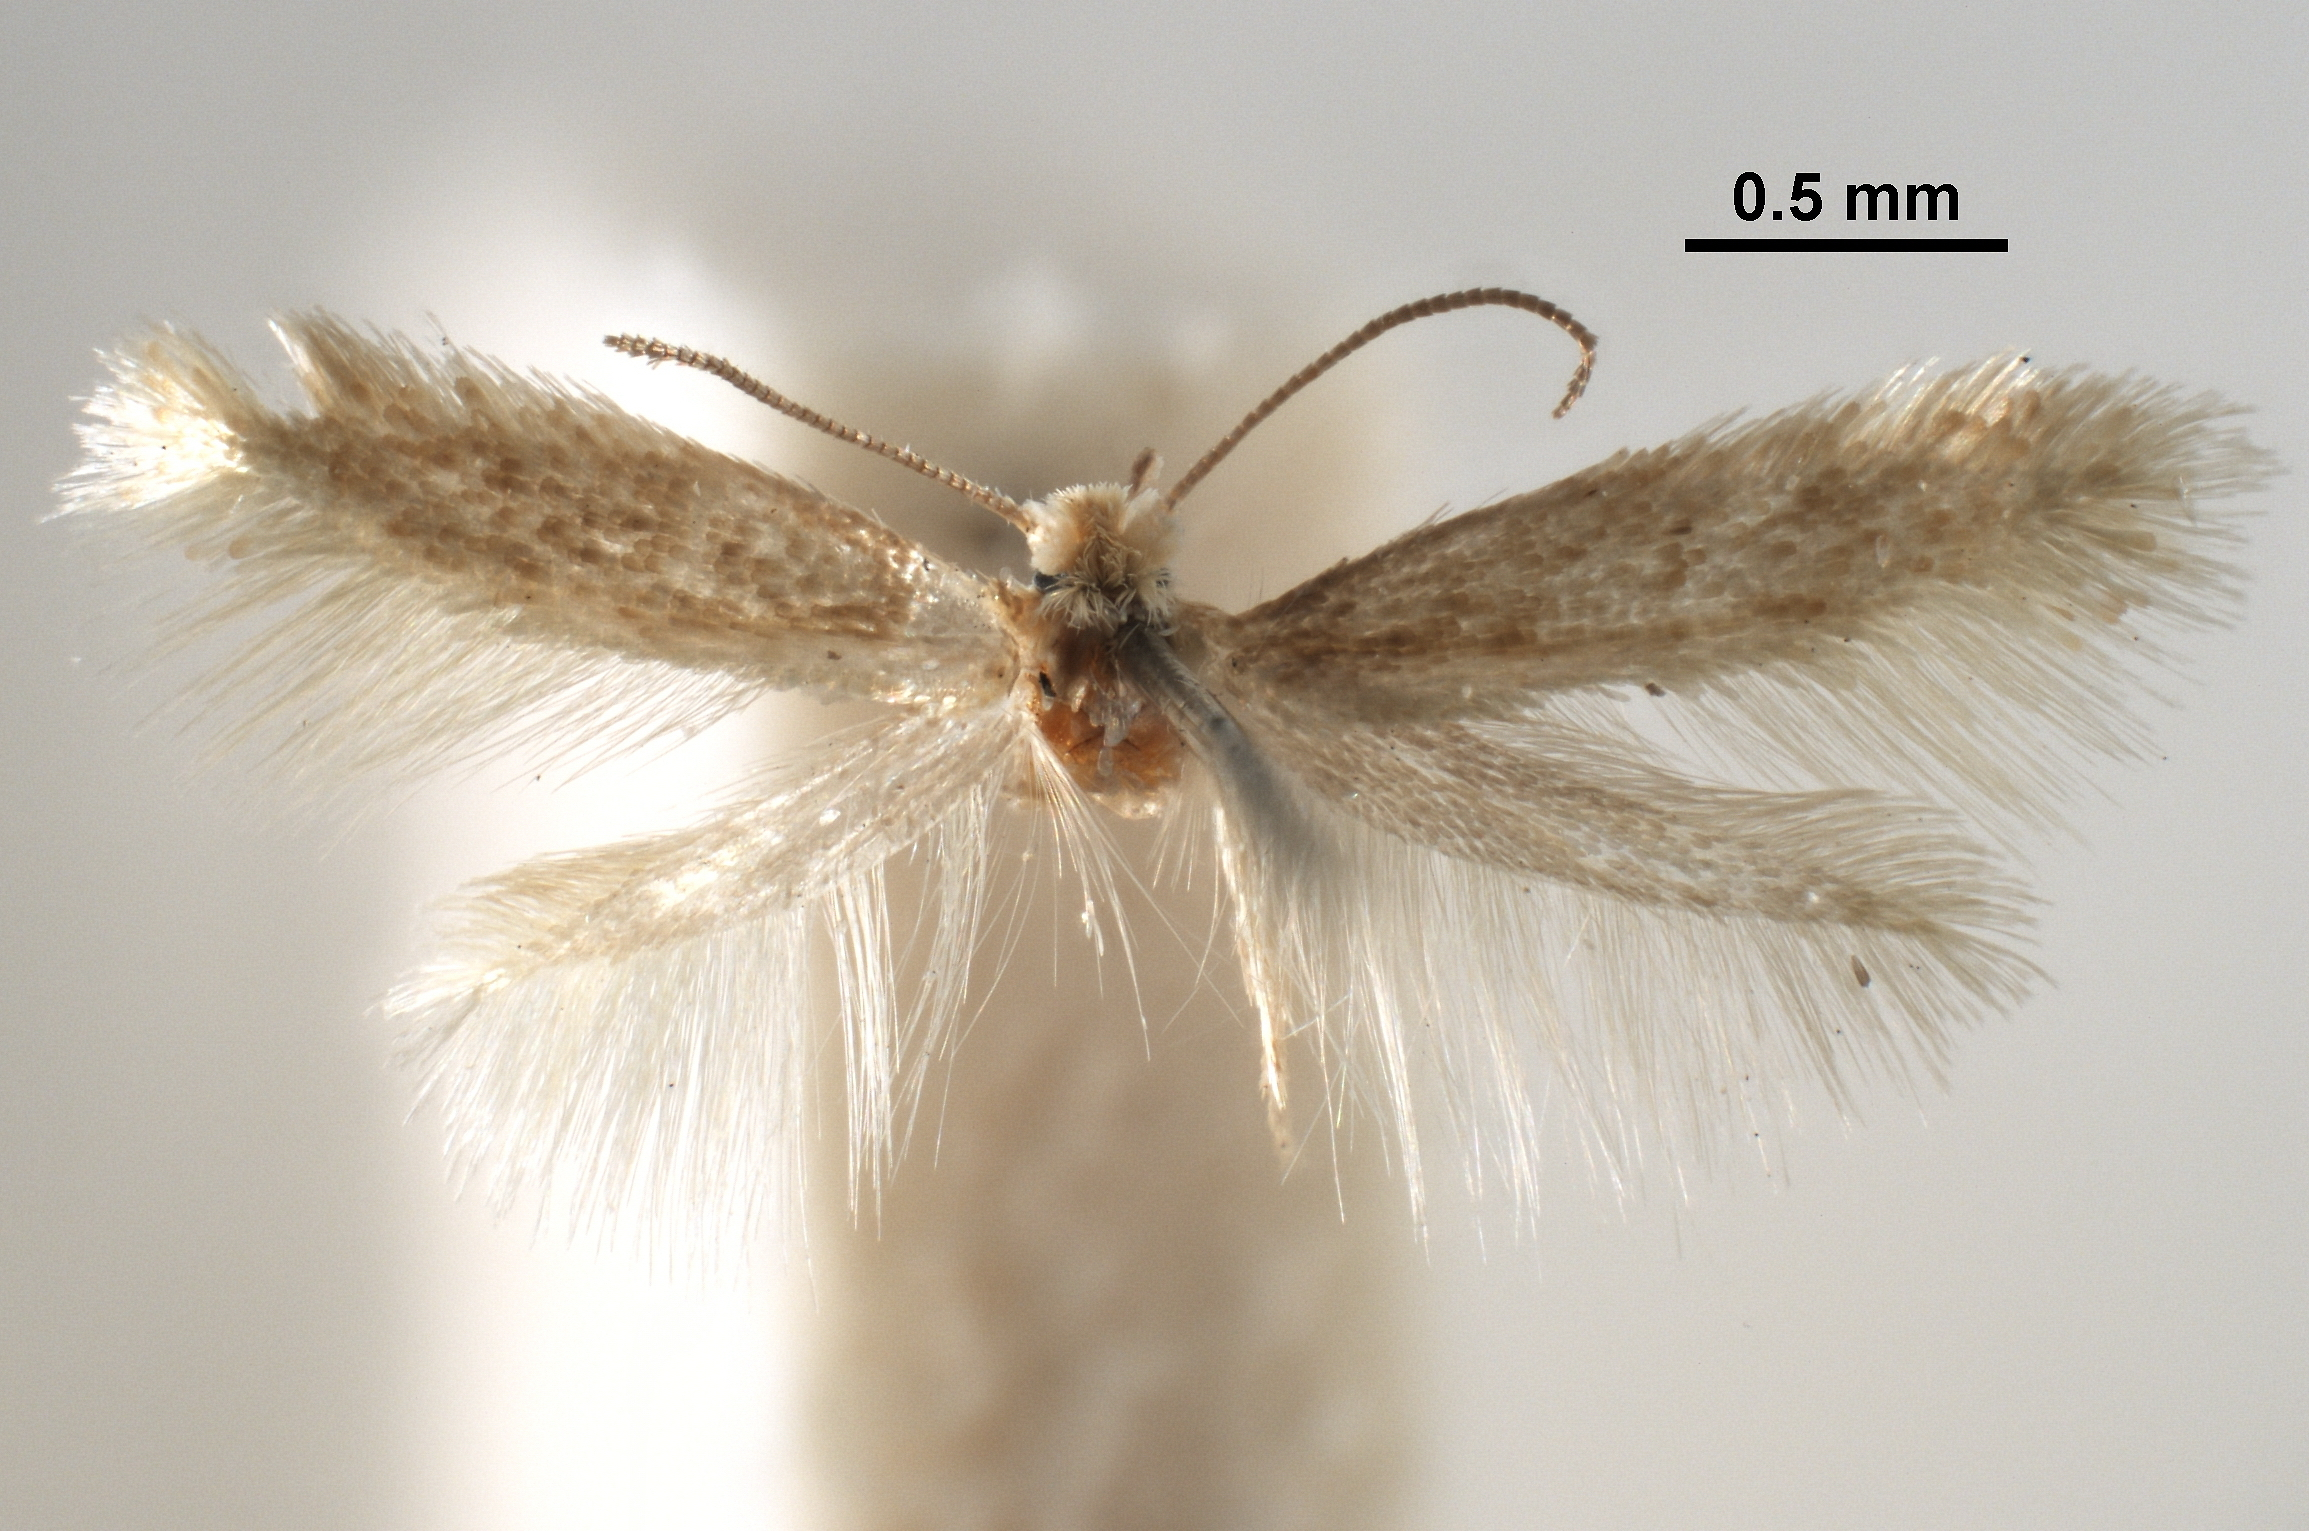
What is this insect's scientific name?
Trifurcula cytisanthi
